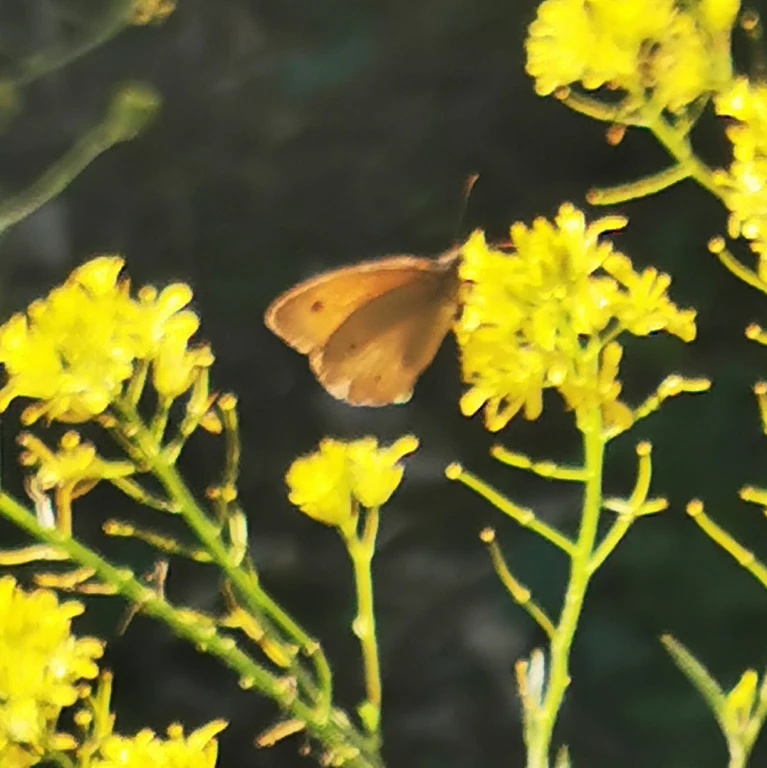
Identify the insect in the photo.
Maniola jurtina
